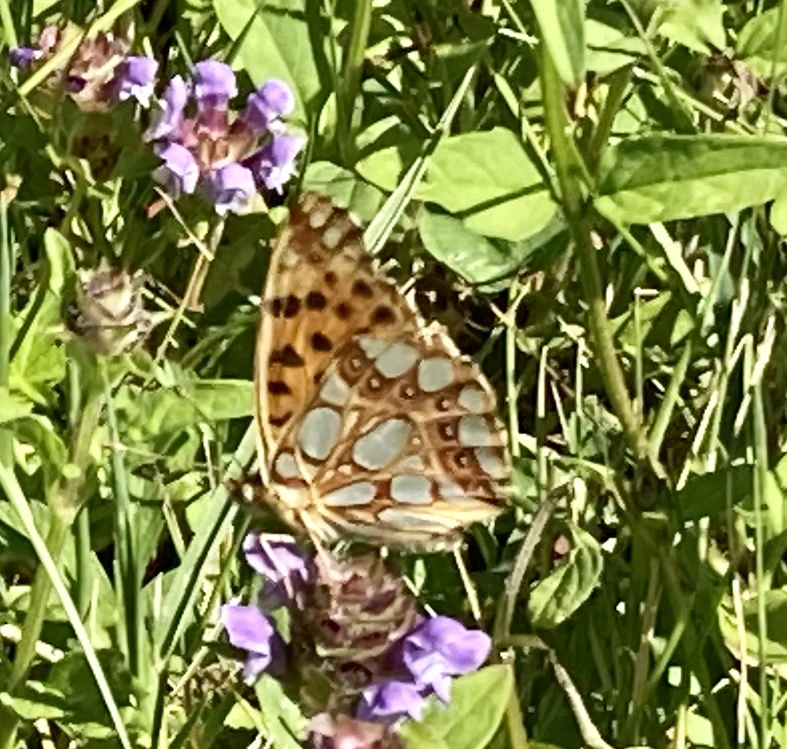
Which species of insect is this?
Issoria lathonia
